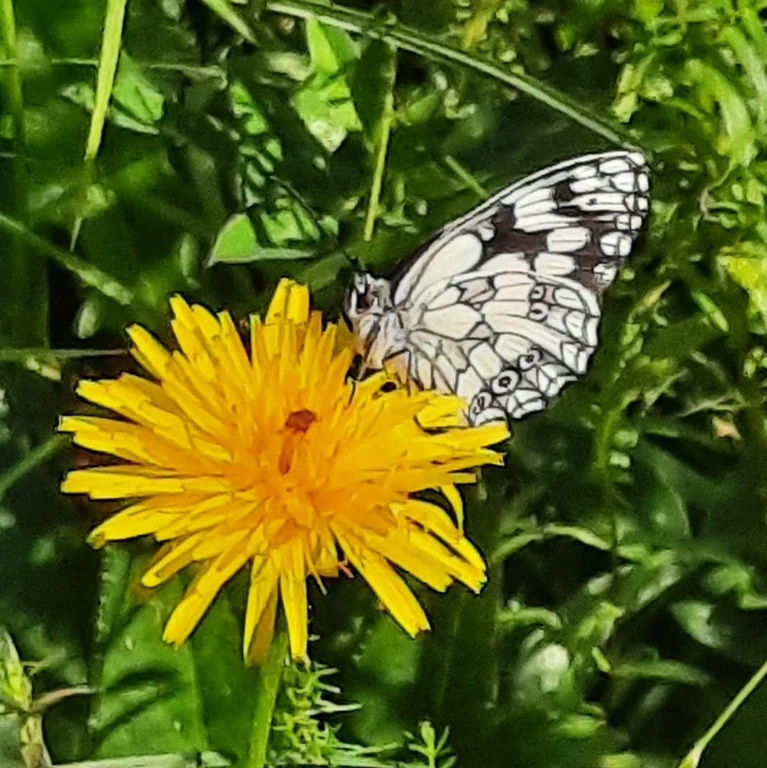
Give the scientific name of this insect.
Melanargia galathea
